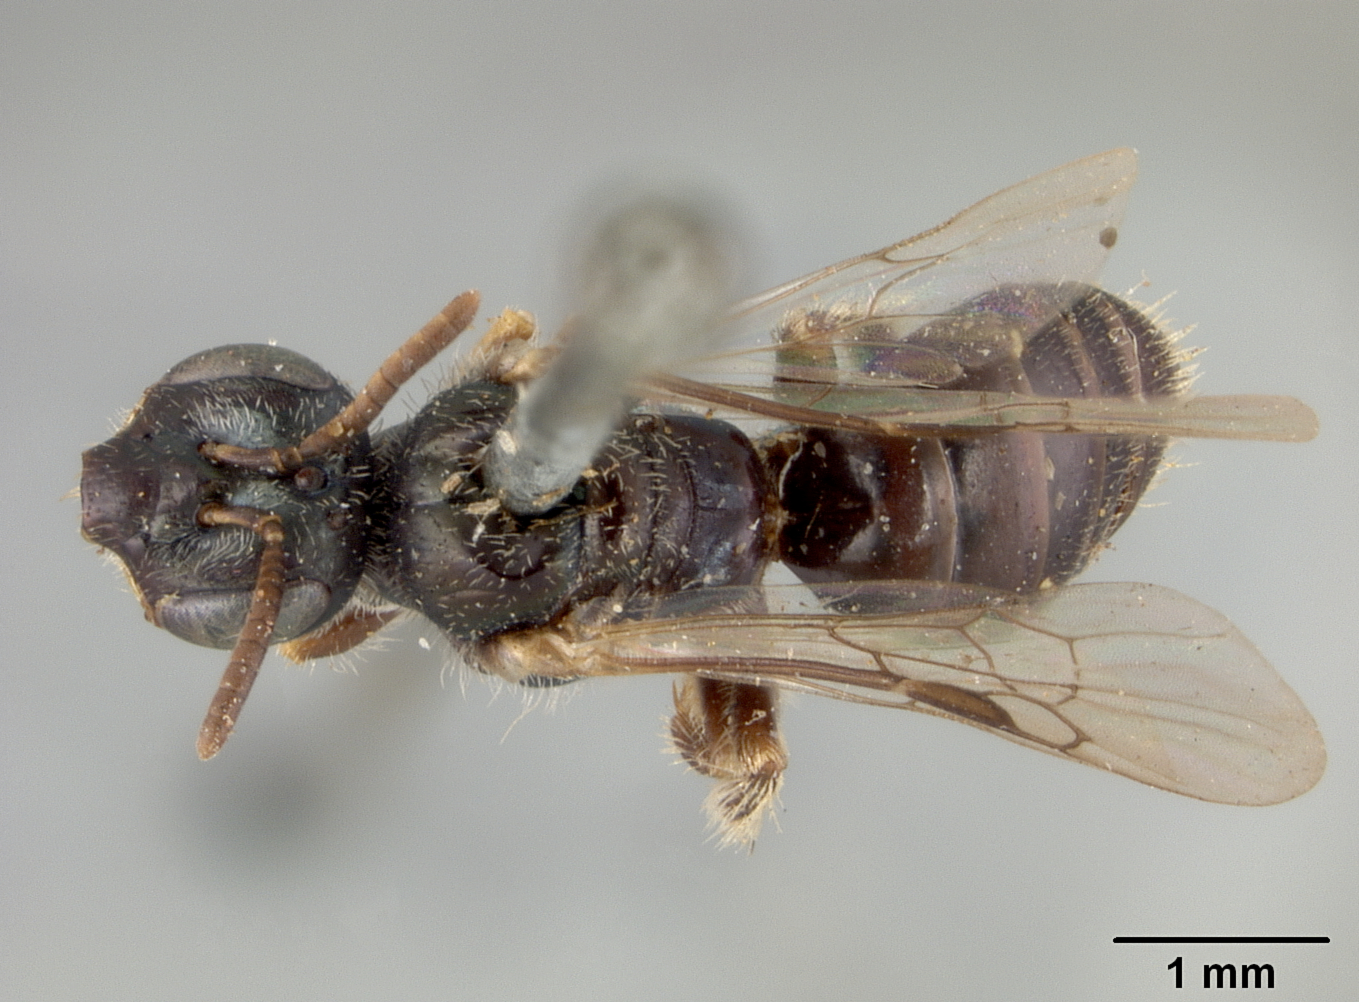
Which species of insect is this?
Perdita sexmaculata
